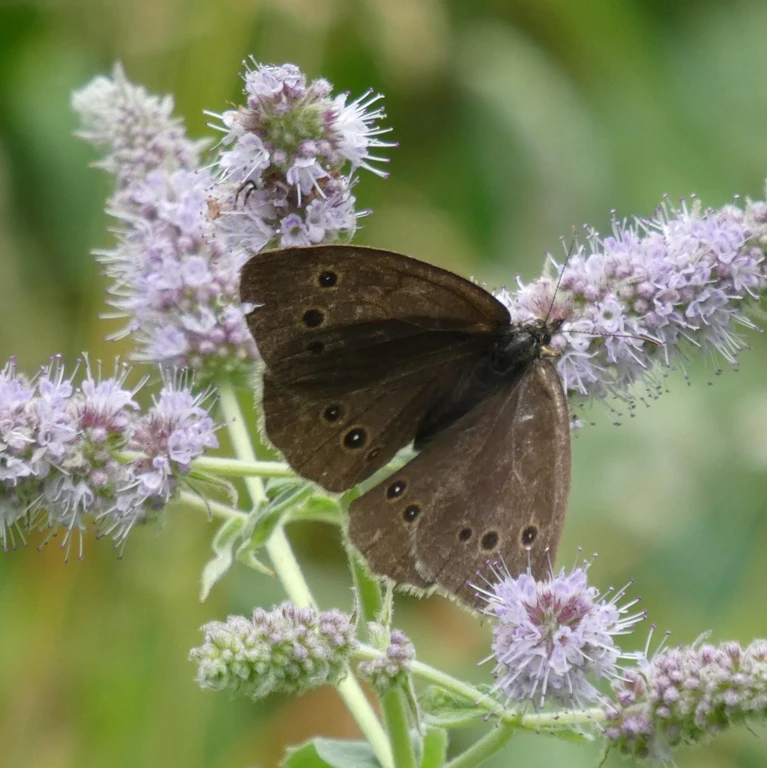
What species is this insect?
Aphantopus hyperantus
